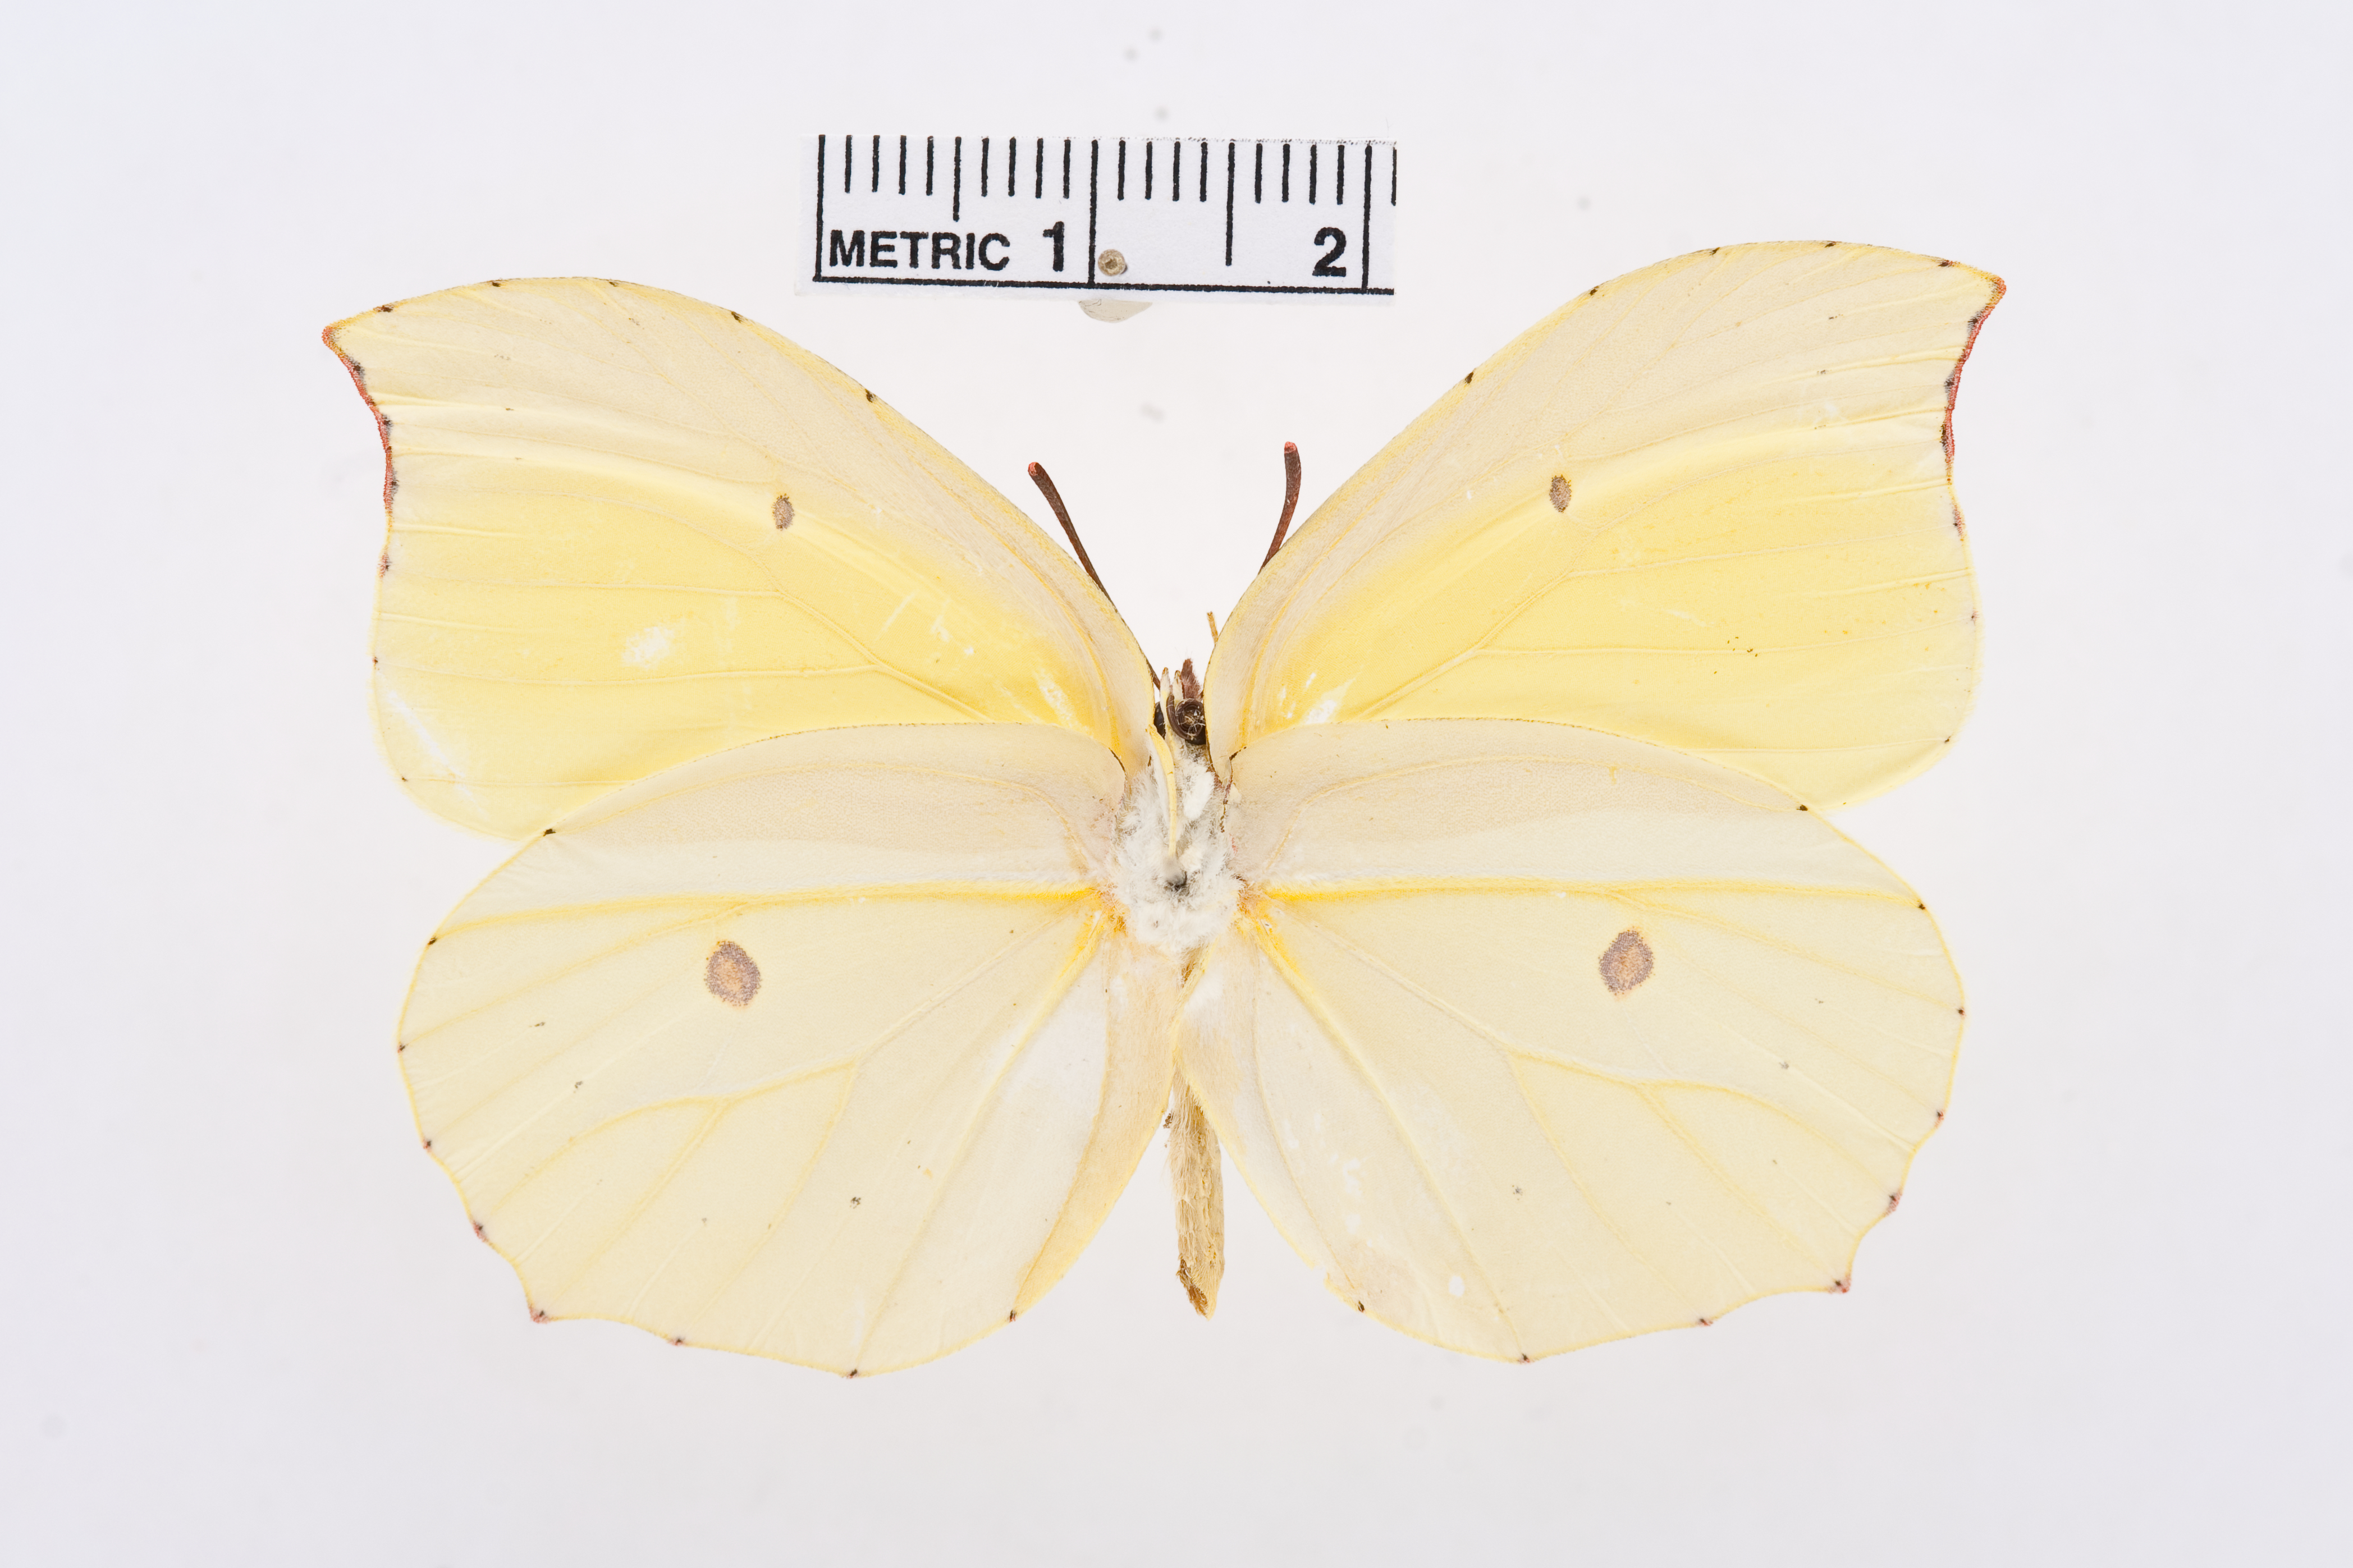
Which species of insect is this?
Gonepteryx amintha
